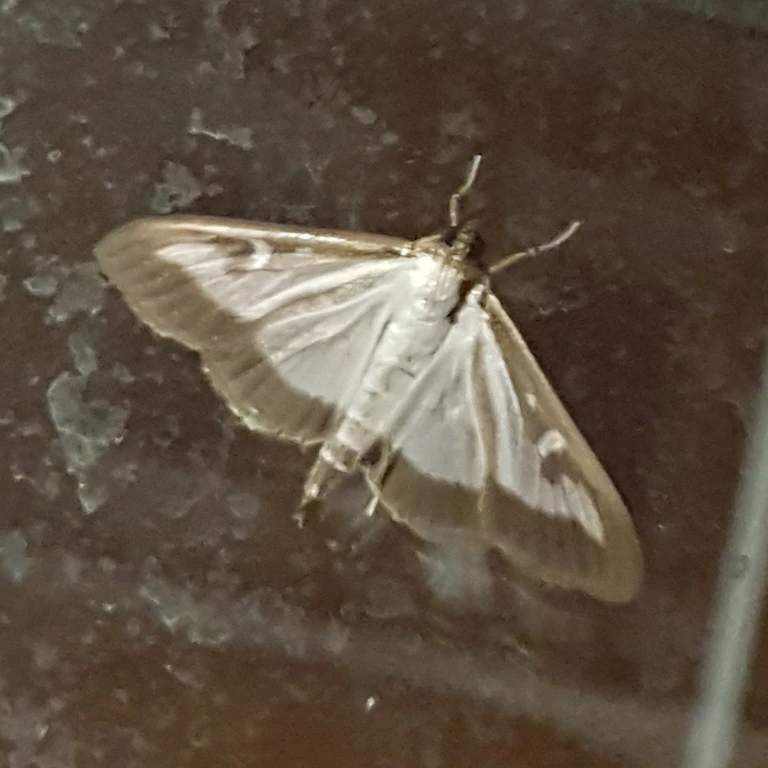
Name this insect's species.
Cydalima perspectalis
